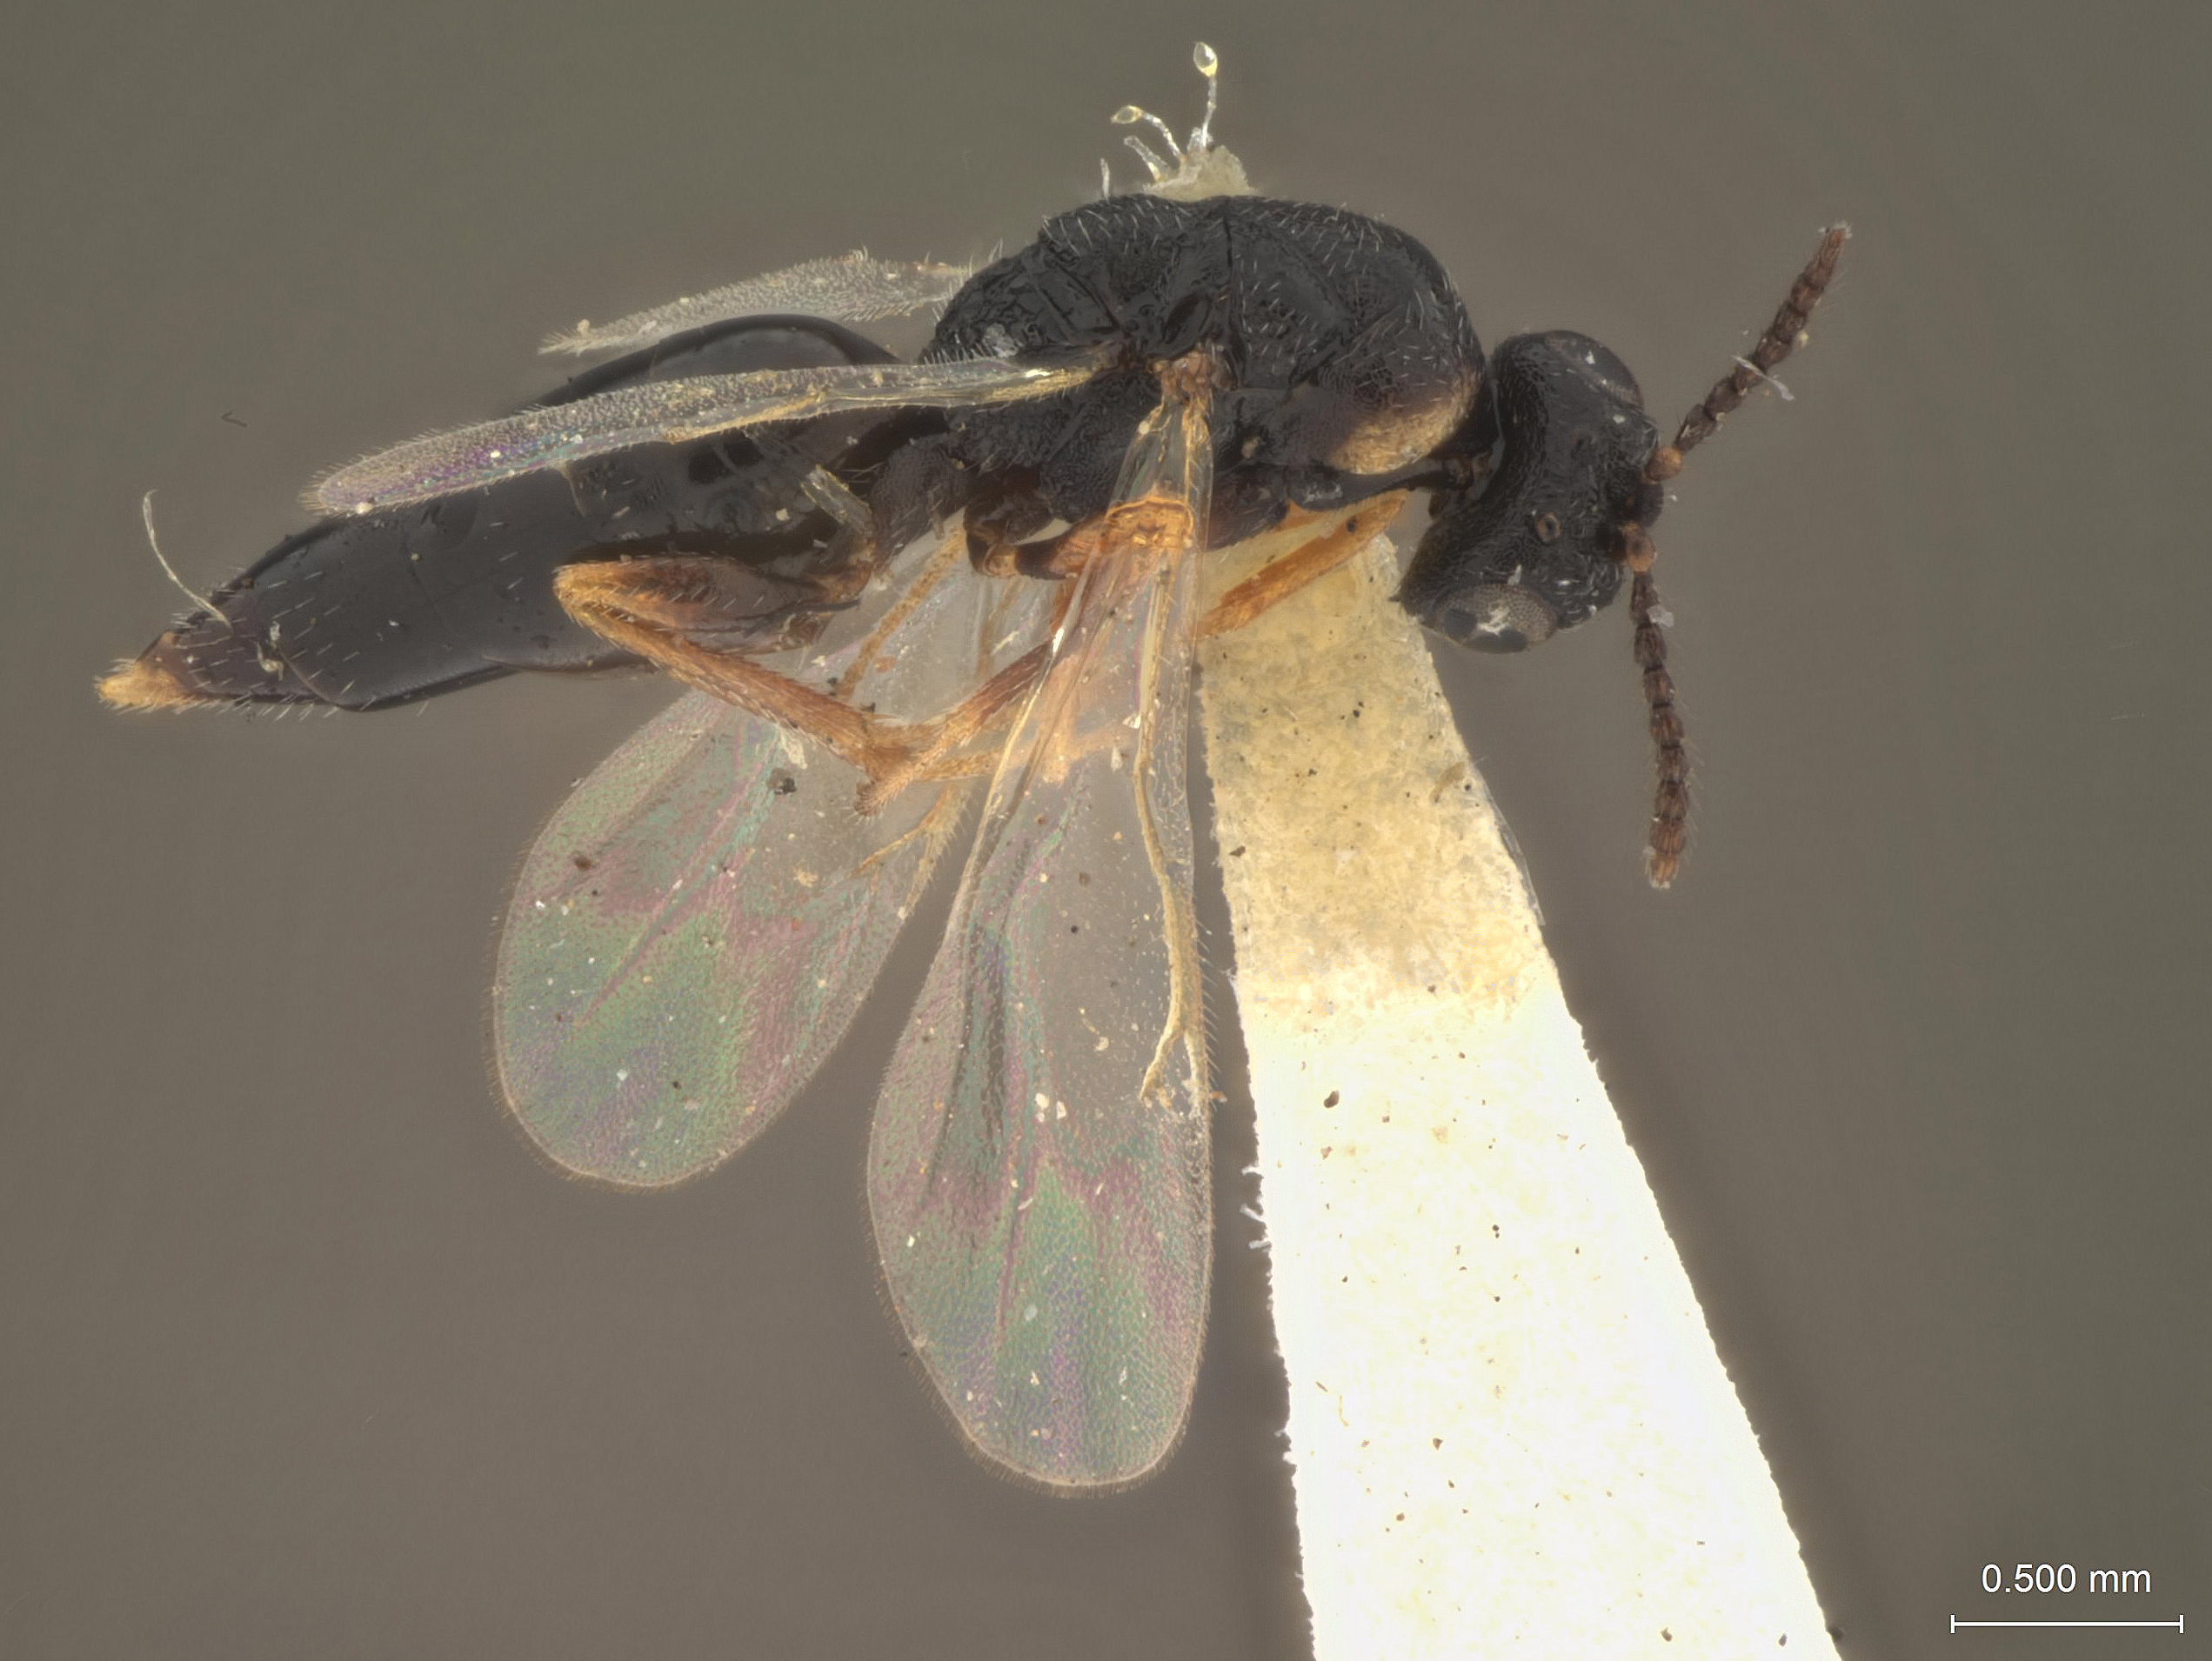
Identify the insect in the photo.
Harmolita elymophthora
